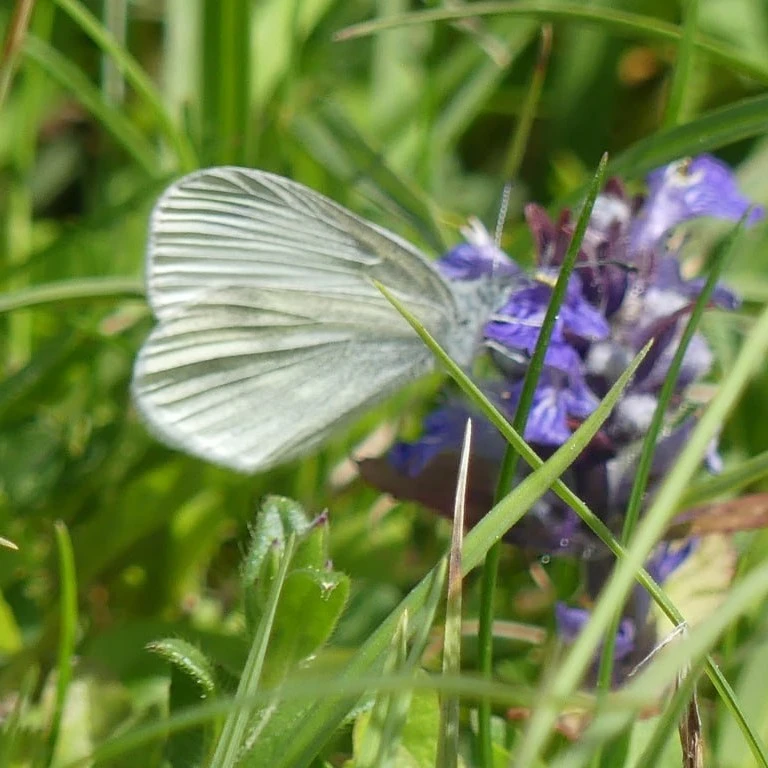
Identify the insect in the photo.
Leptidea sinapis/juvernica
